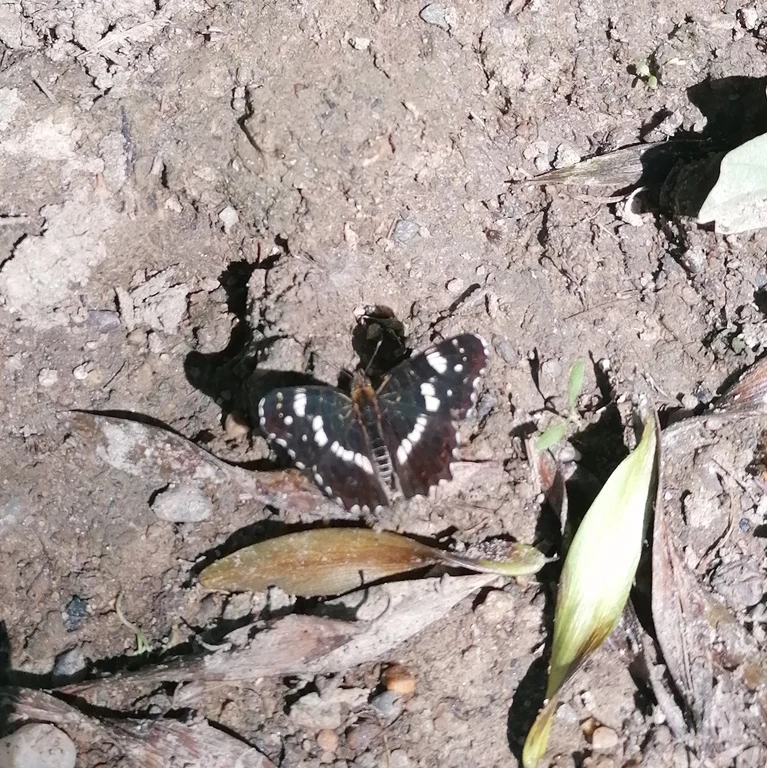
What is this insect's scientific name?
Araschnia levana
